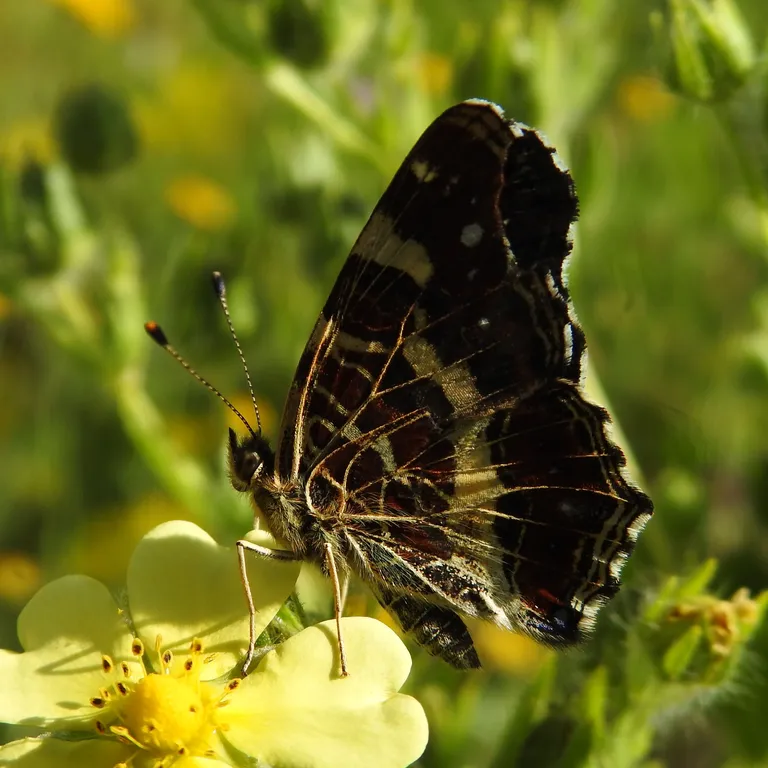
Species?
Araschnia levana
